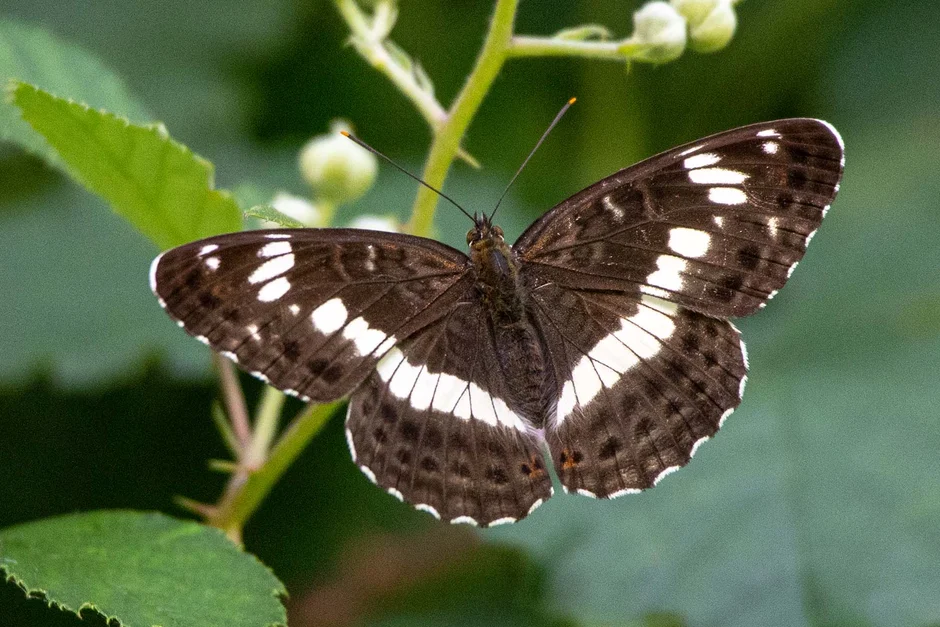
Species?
Limenitis camilla (also Ladoga camilla)
